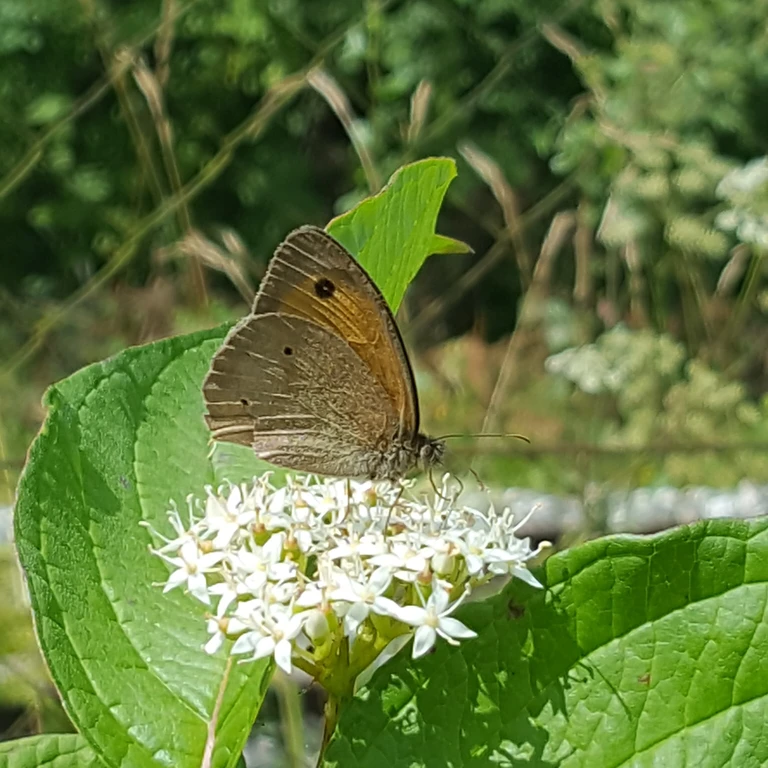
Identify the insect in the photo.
Maniola jurtina
